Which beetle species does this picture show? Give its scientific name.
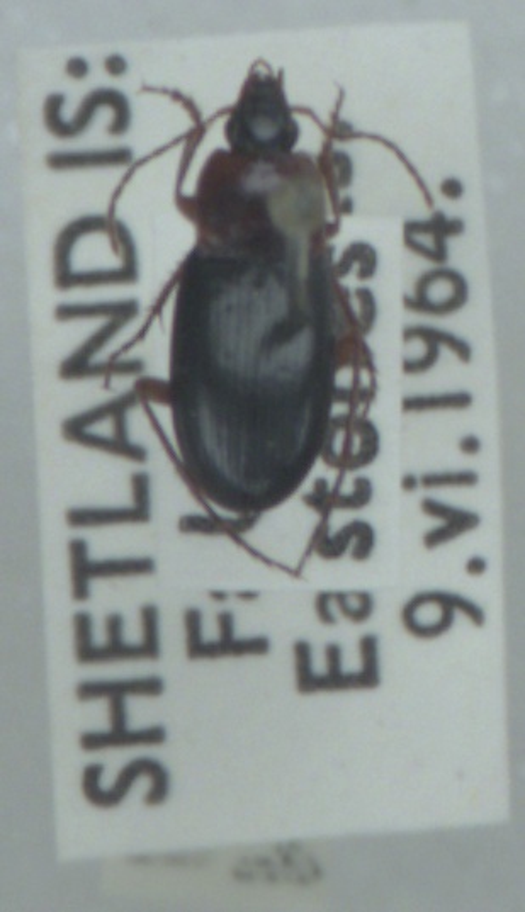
Calathus melanocephalus
